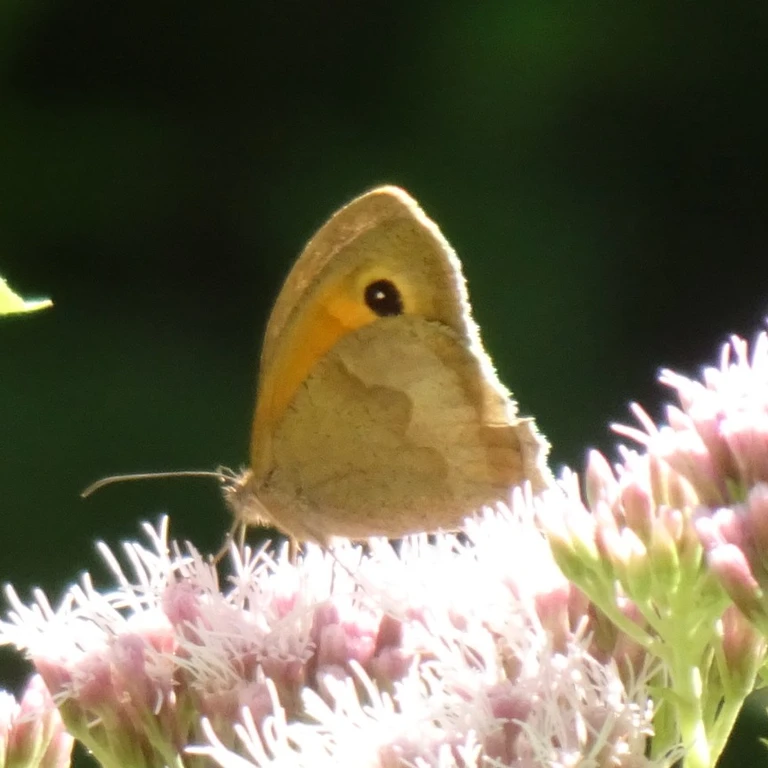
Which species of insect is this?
Maniola jurtina
